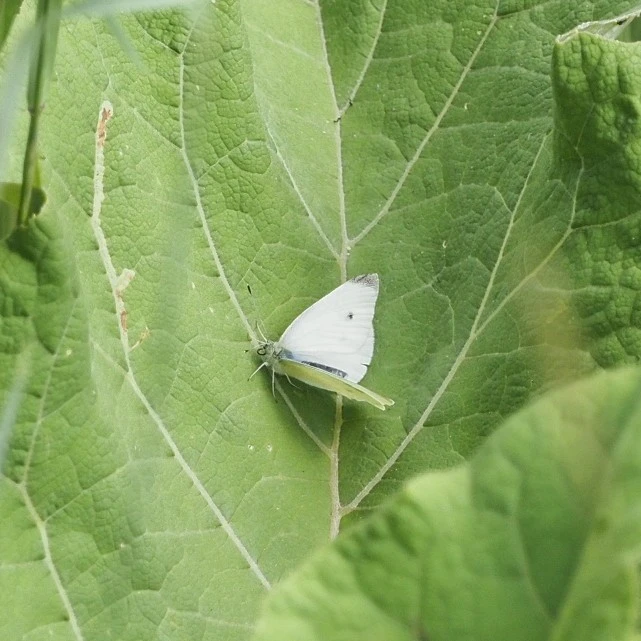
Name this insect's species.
Pieris rapae
